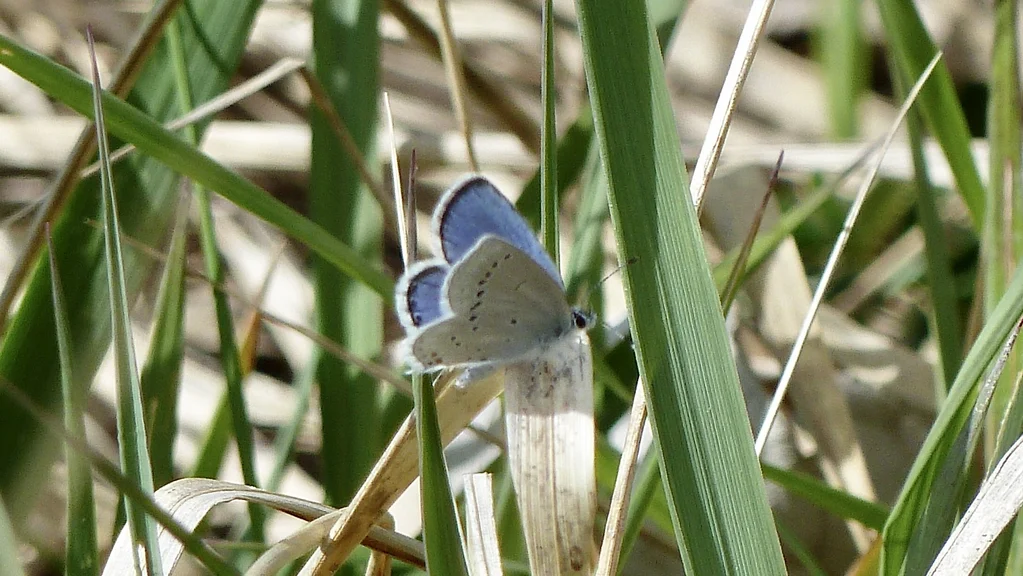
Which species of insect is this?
Cupido argiades (also Elkalyce argiades)
